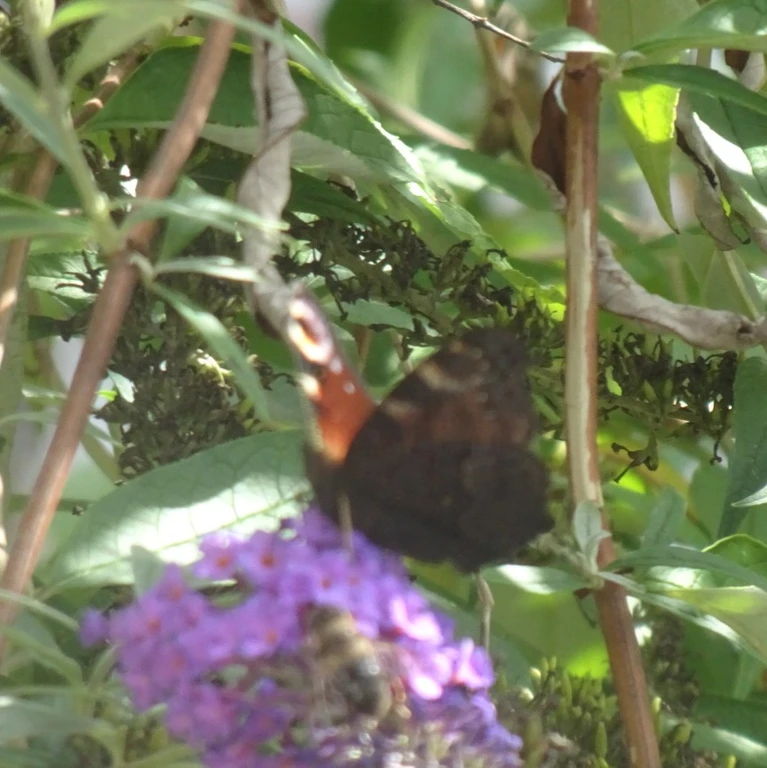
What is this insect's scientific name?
Aglais io
